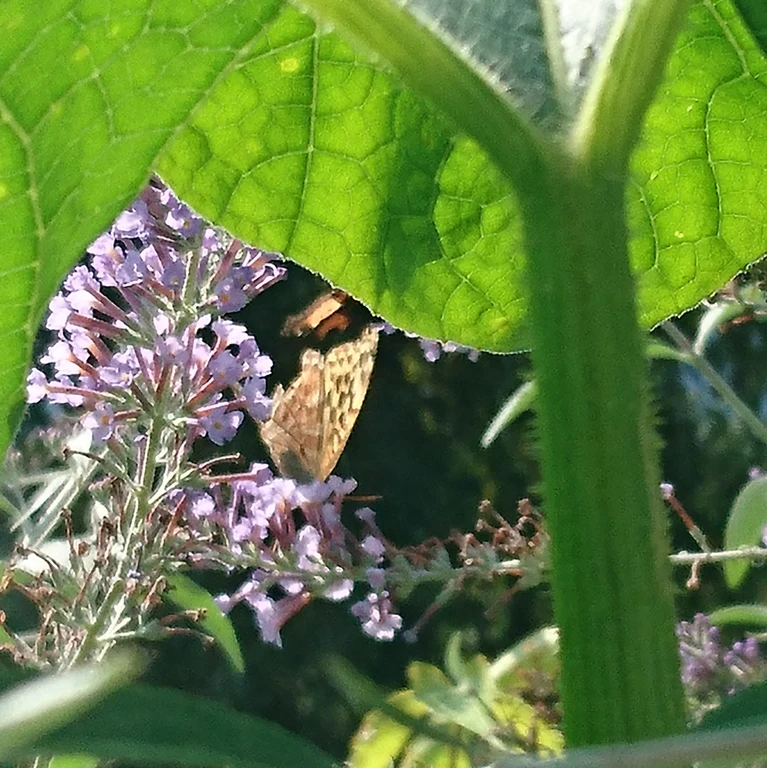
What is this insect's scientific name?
Argynnis paphia
